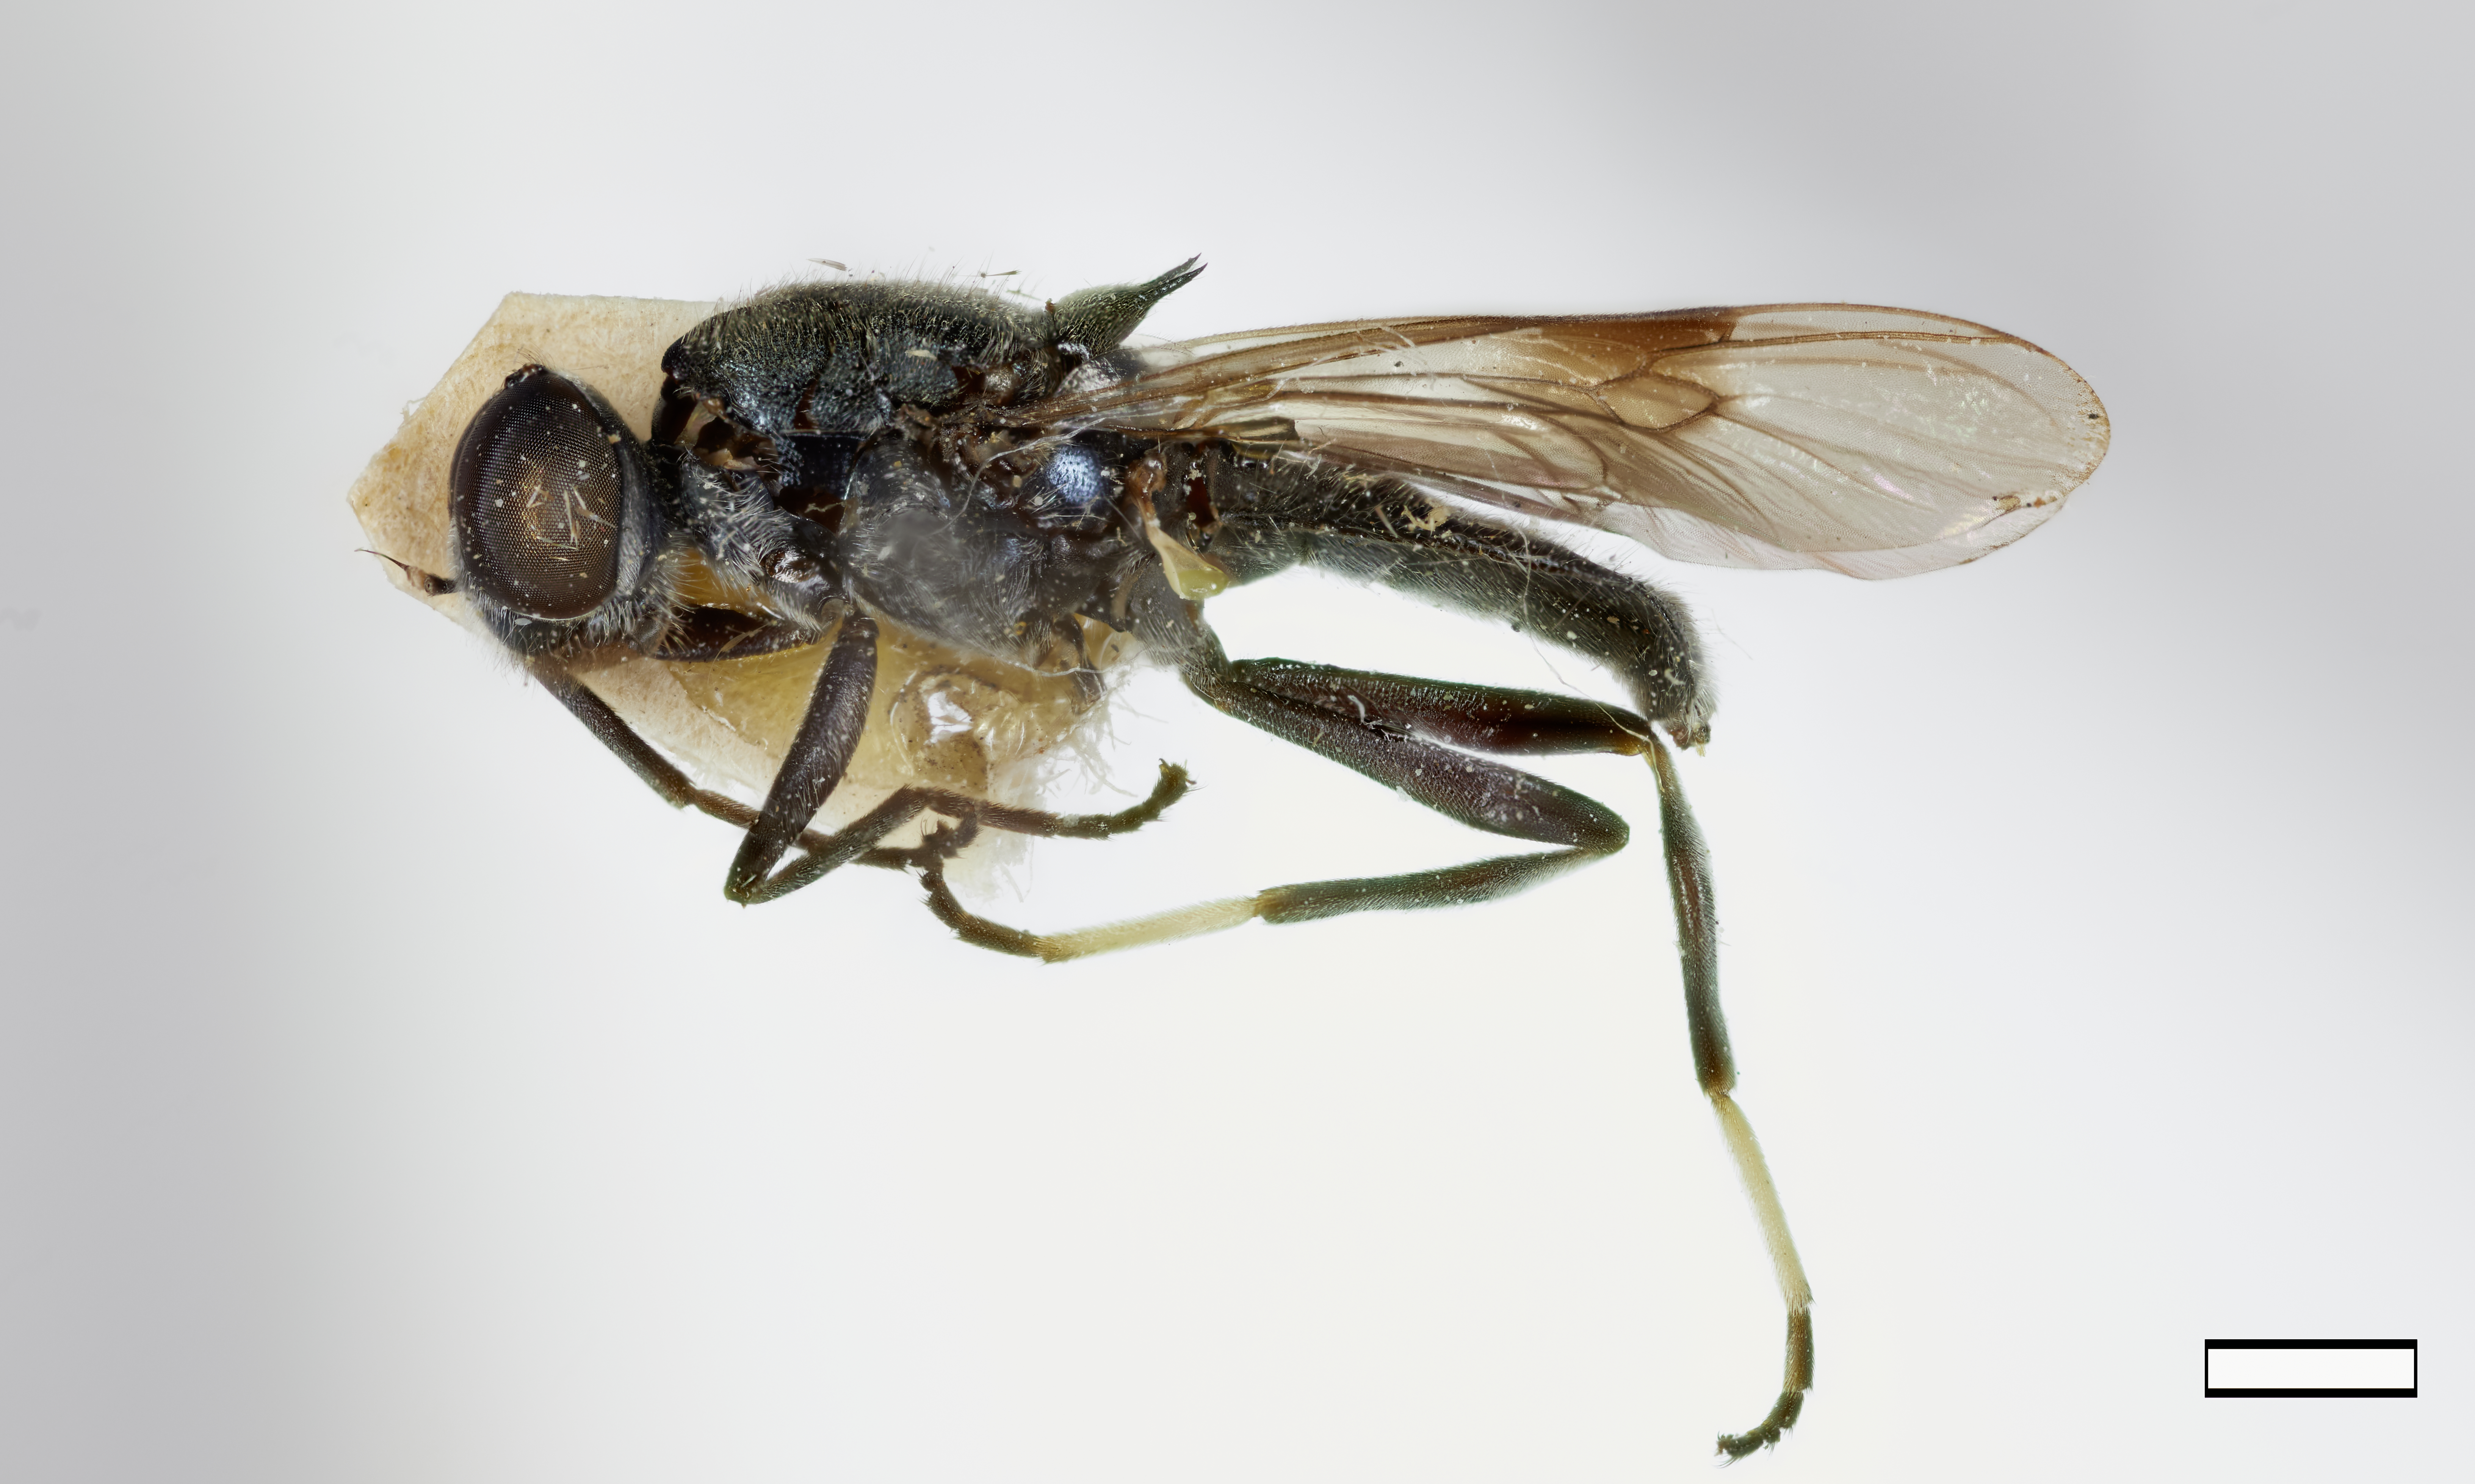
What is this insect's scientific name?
Nothomyia parvicornis
